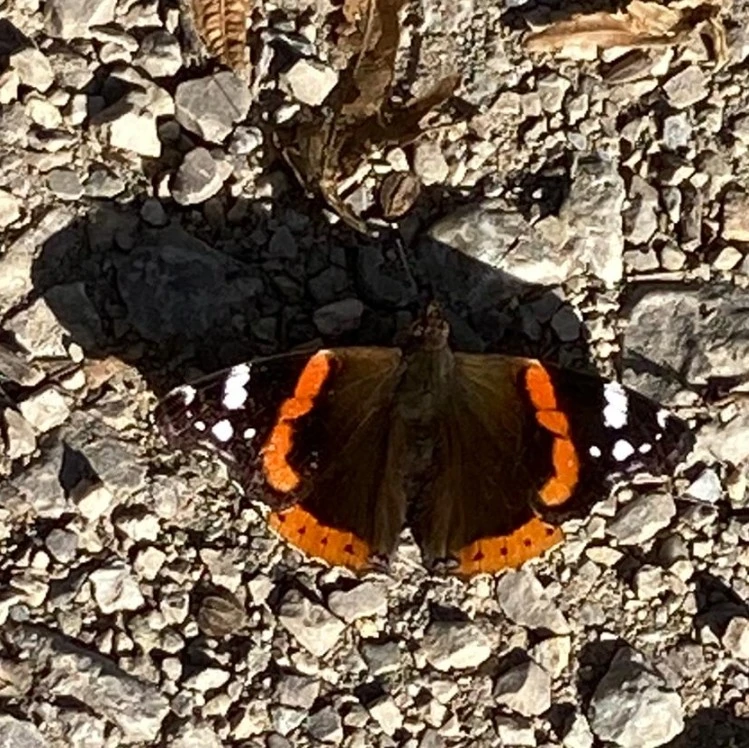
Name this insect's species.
Vanessa atalanta
